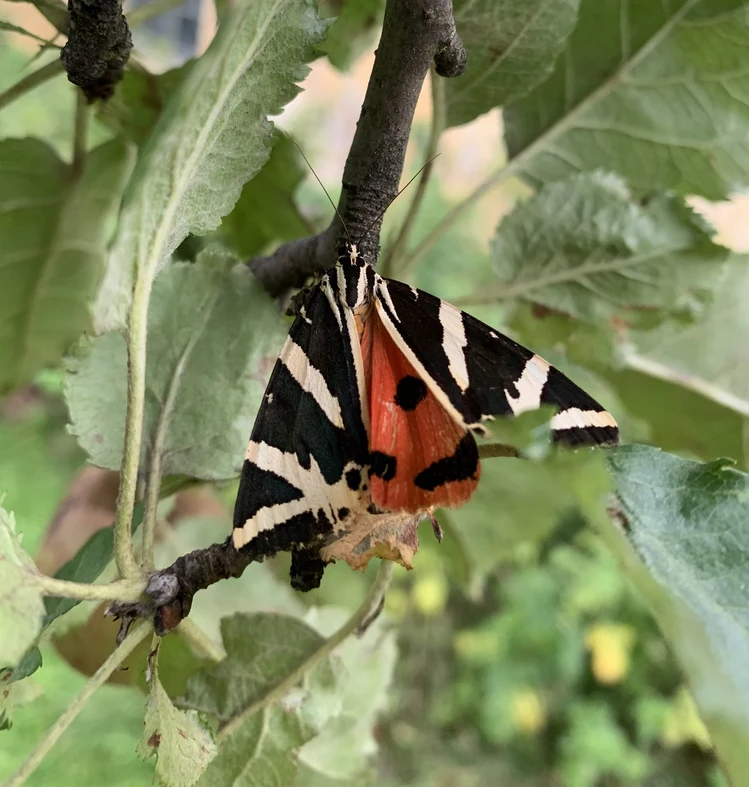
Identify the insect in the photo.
Euplagia quadripunctaria
